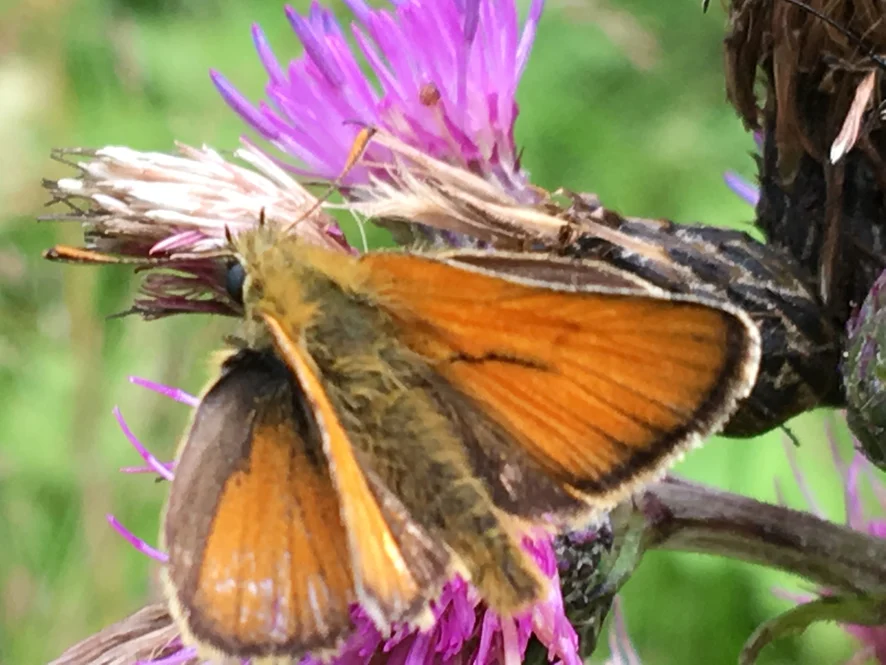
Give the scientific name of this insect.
Thymelicus sylvestris
